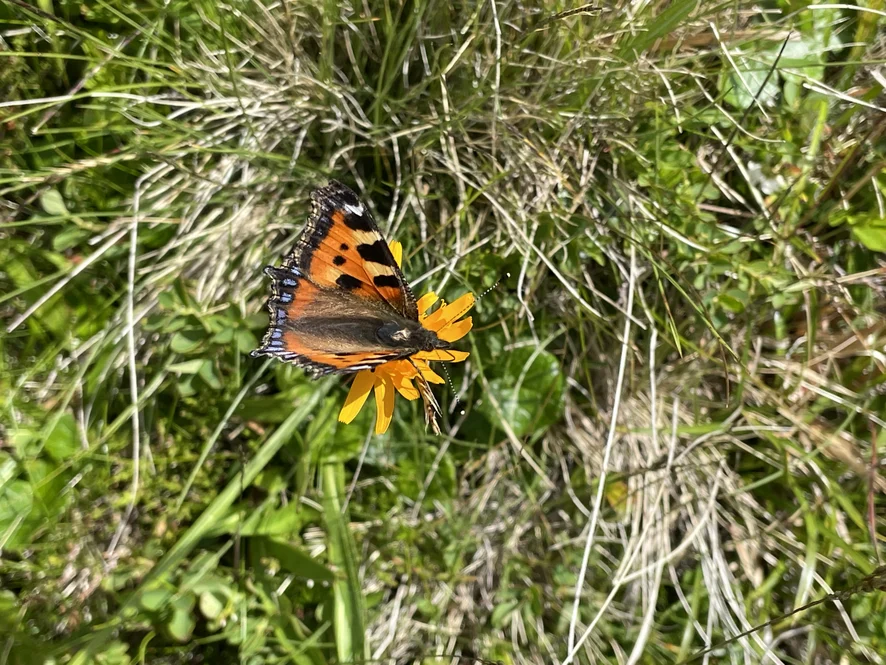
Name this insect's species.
Aglais urticae
